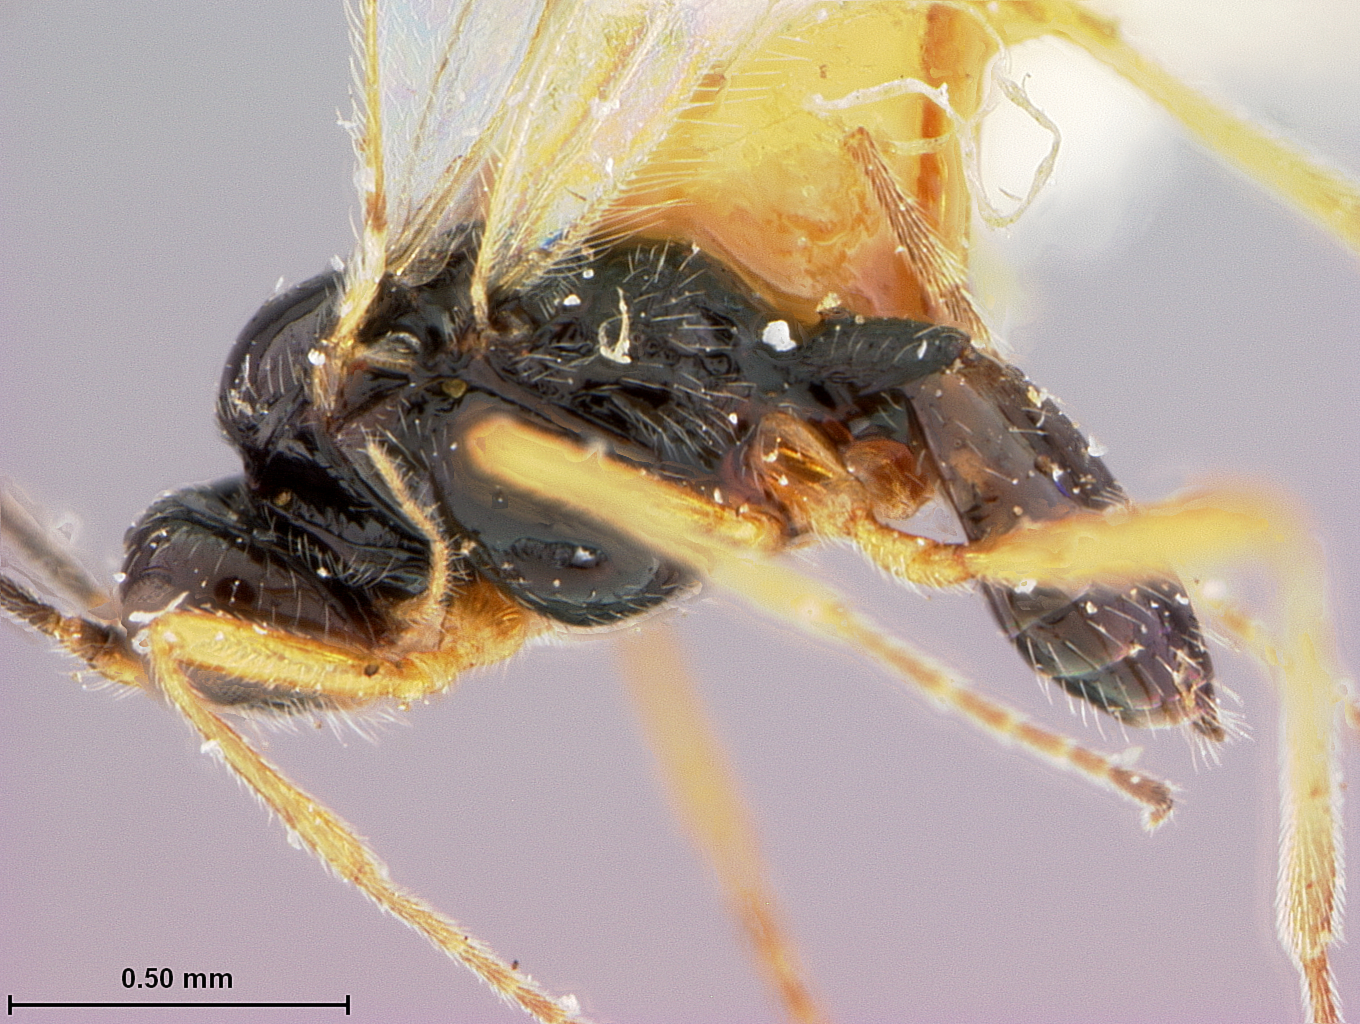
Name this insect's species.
Opius hardmanni
